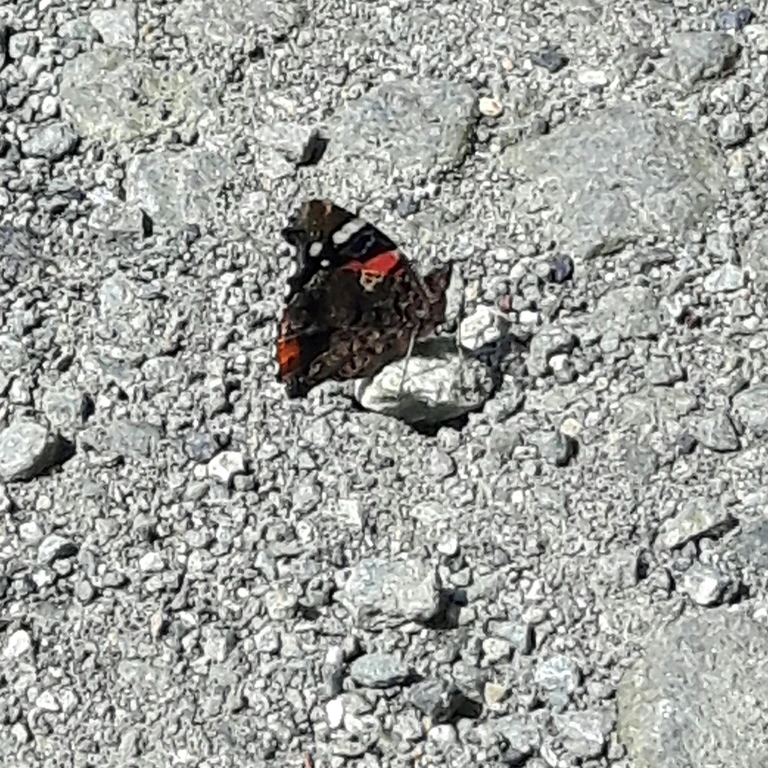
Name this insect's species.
Vanessa atalanta
